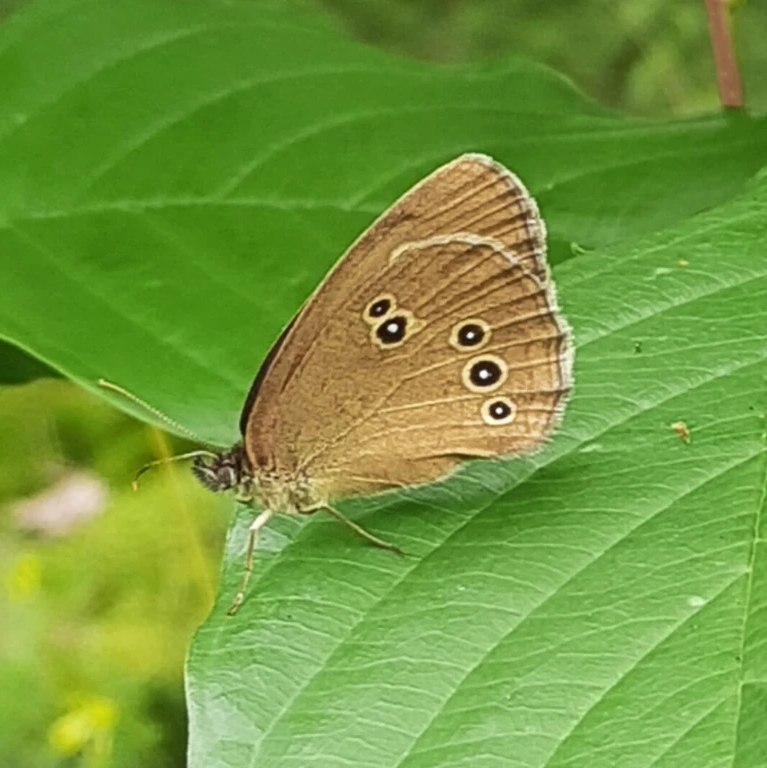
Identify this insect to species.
Aphantopus hyperantus
